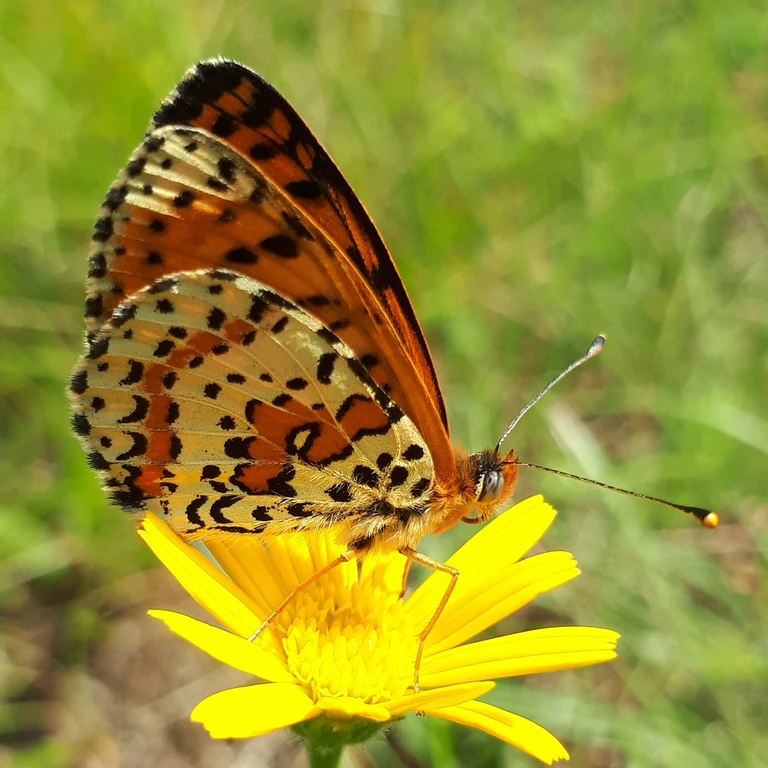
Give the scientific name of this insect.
Melitaea didyma
